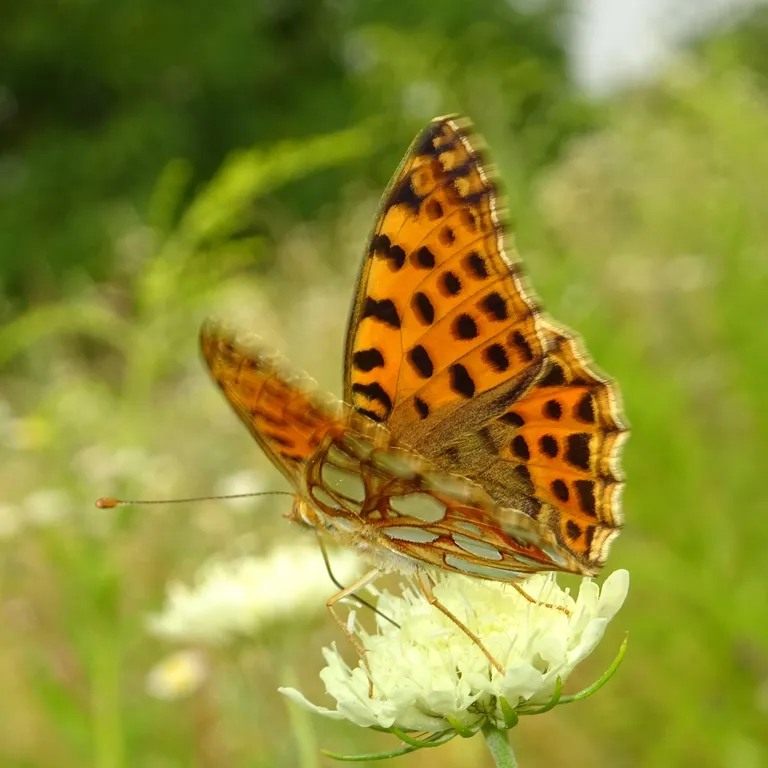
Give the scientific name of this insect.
Issoria lathonia
